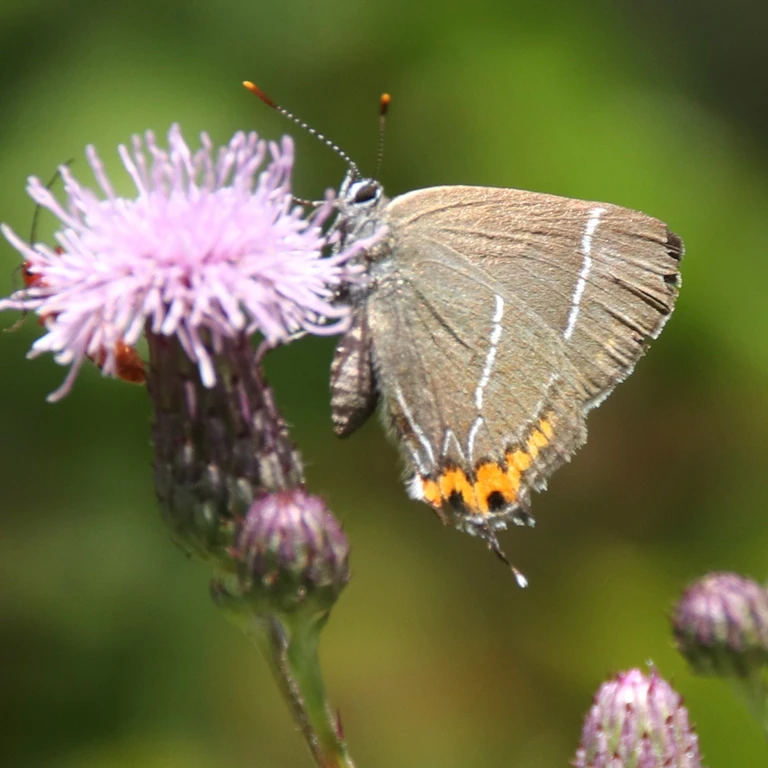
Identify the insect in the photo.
Satyrium w-album
